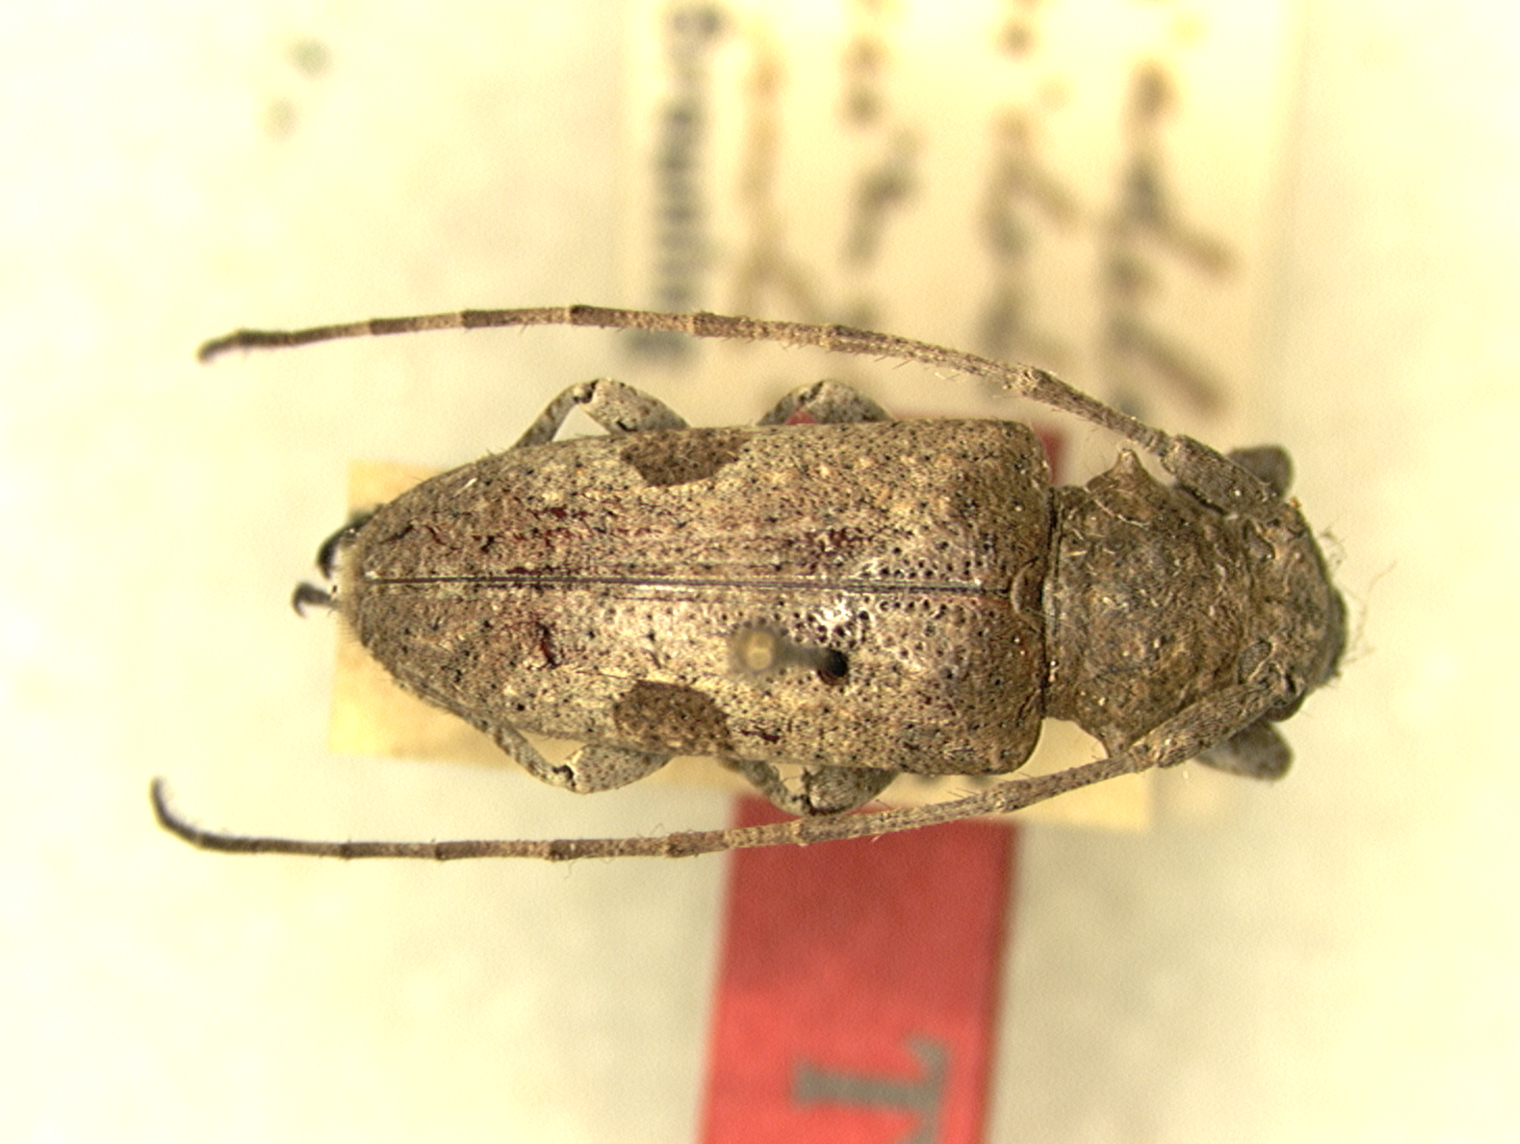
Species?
Diadelia laterimaculata
